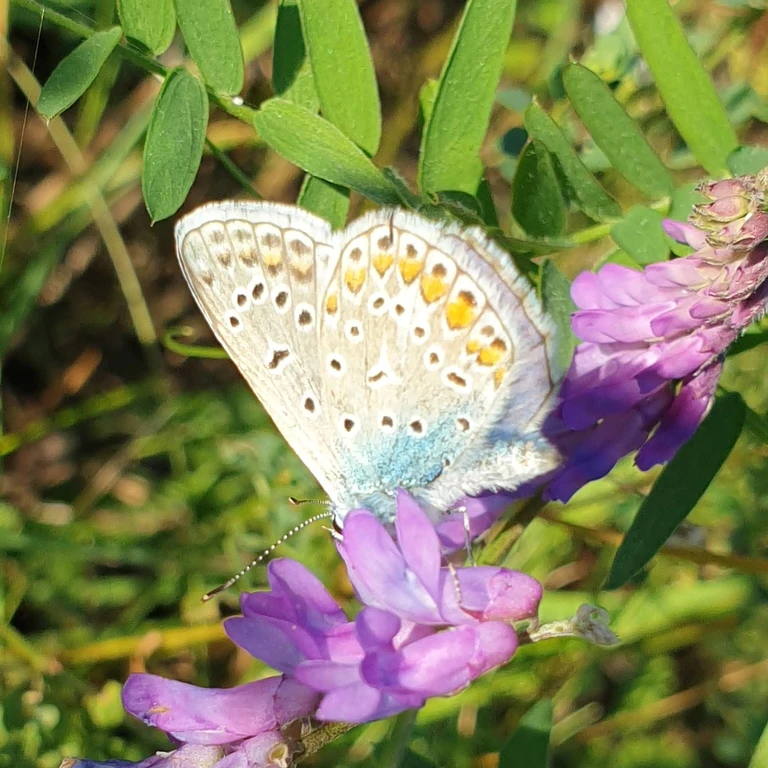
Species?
Polyommatus icarus
